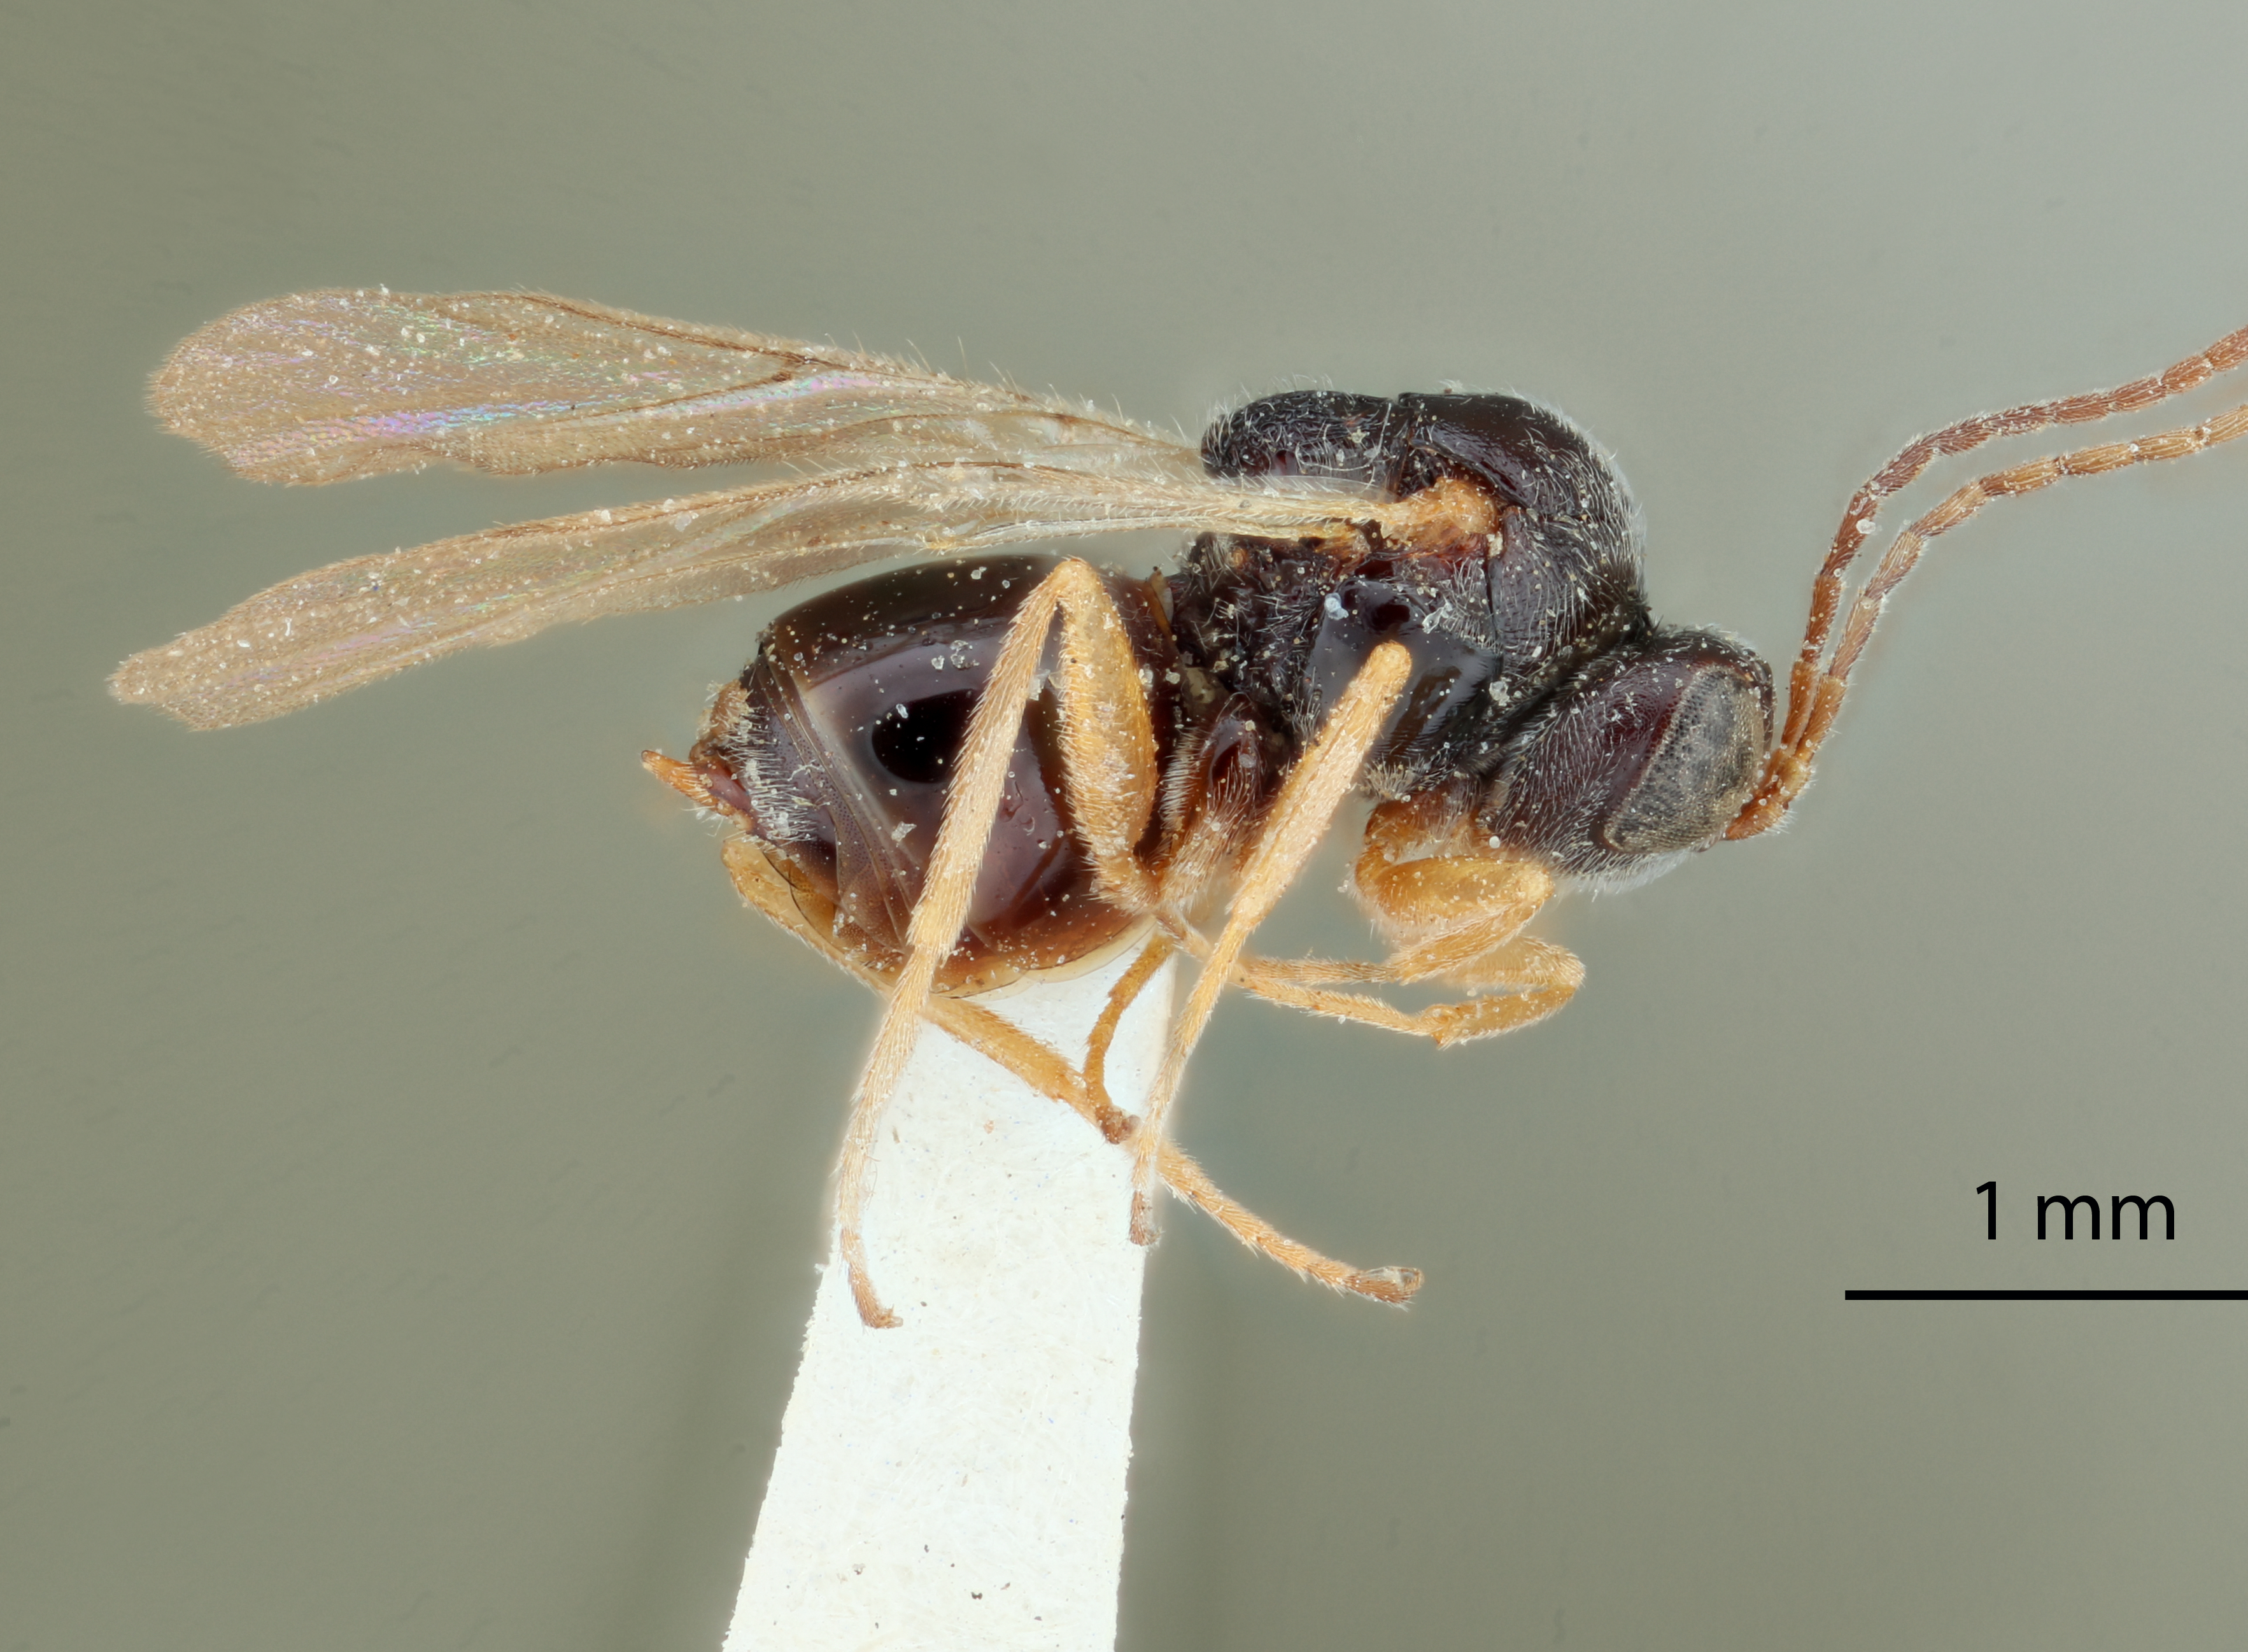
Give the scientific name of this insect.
Periclistus californicus
